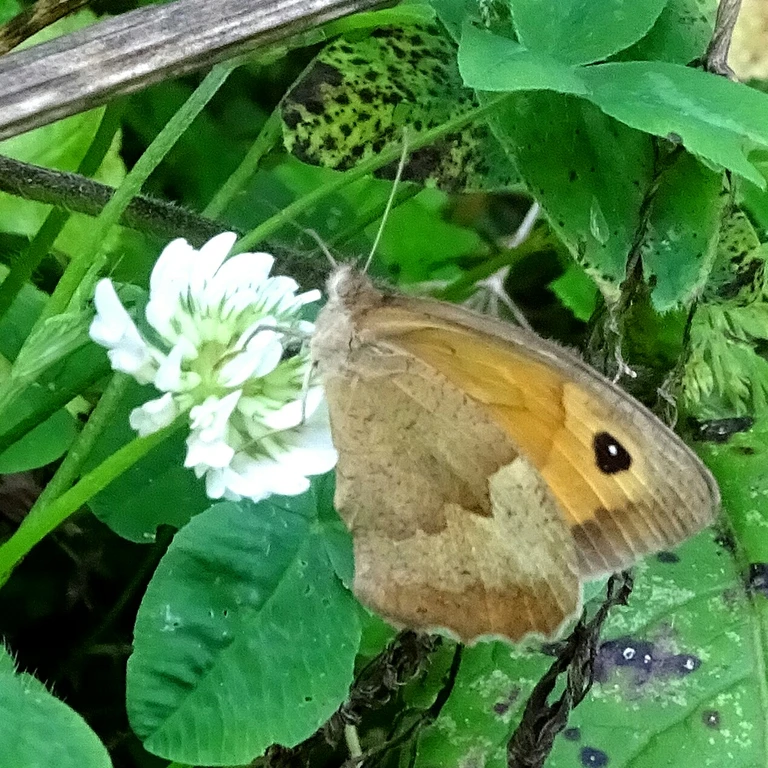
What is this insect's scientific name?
Maniola jurtina
